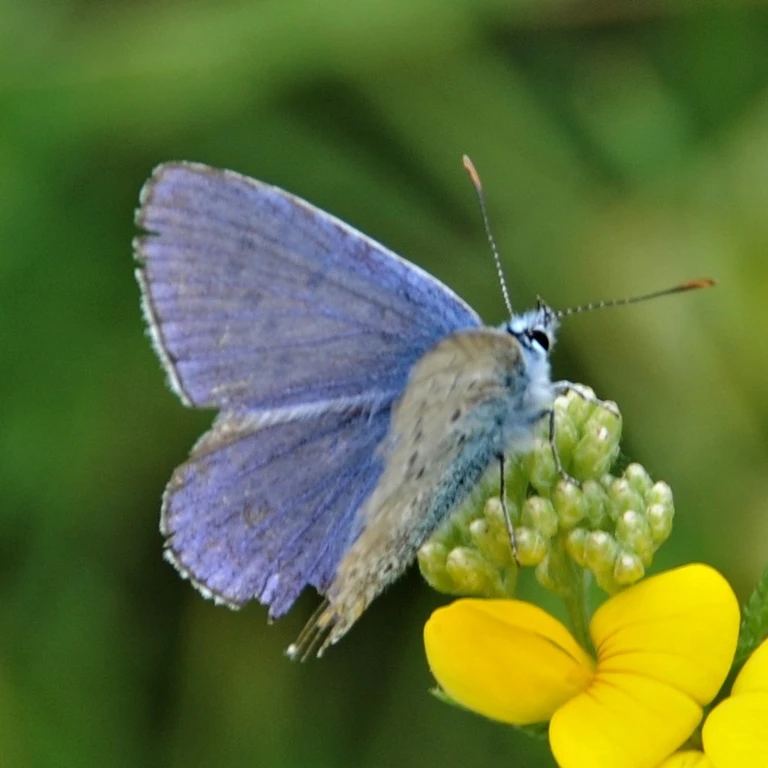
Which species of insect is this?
Polyommatus icarus
